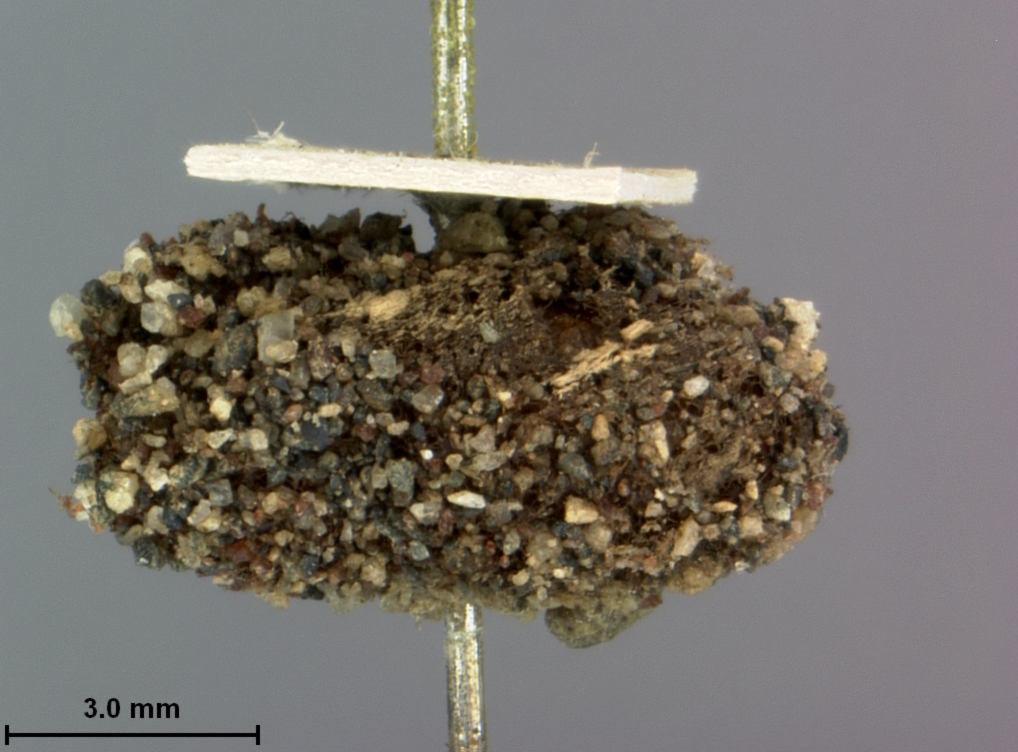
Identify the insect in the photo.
Nematus unicolor
